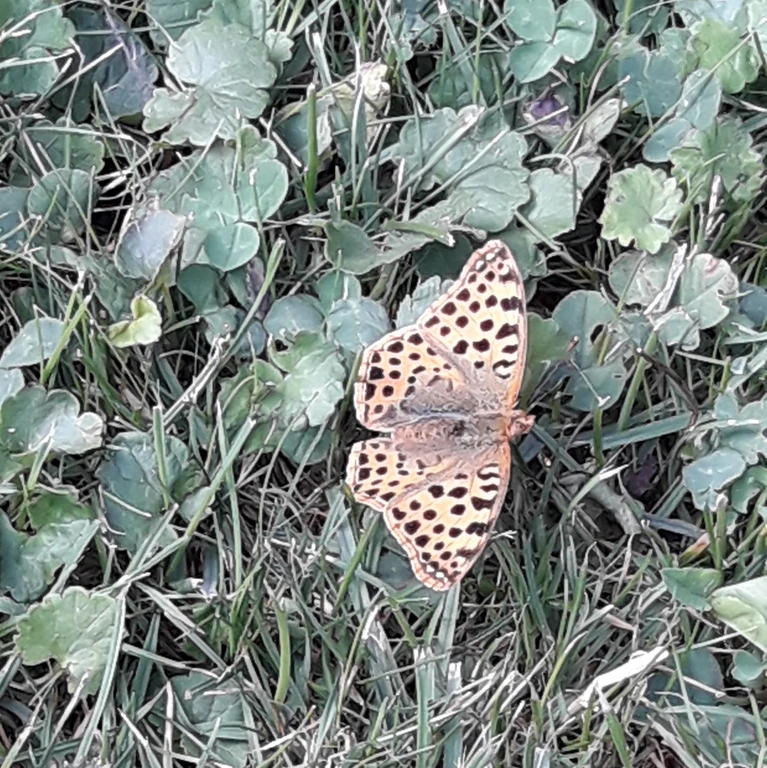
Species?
Issoria lathonia
